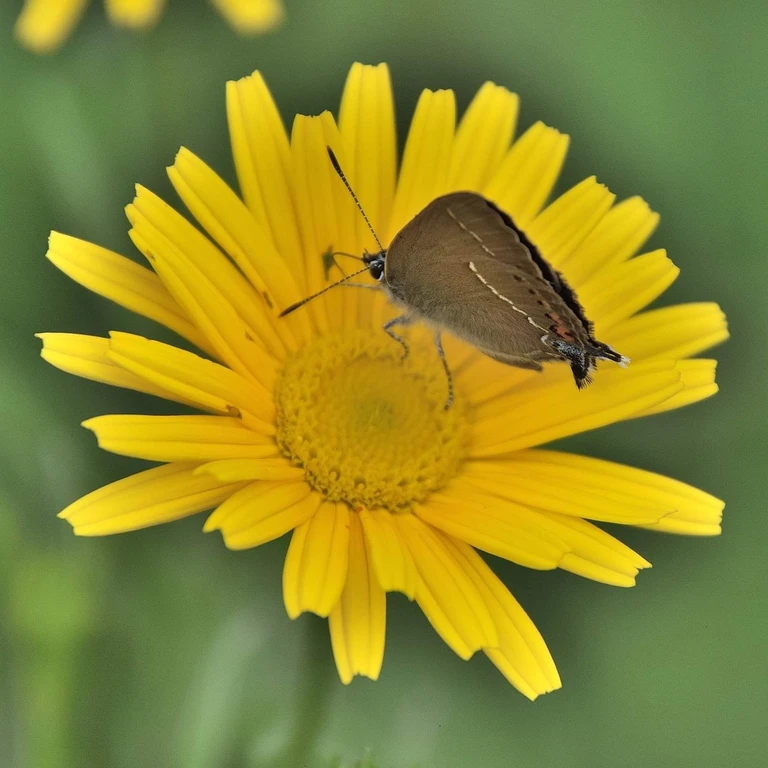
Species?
Satyrium spini (also Tuttiola spini)
